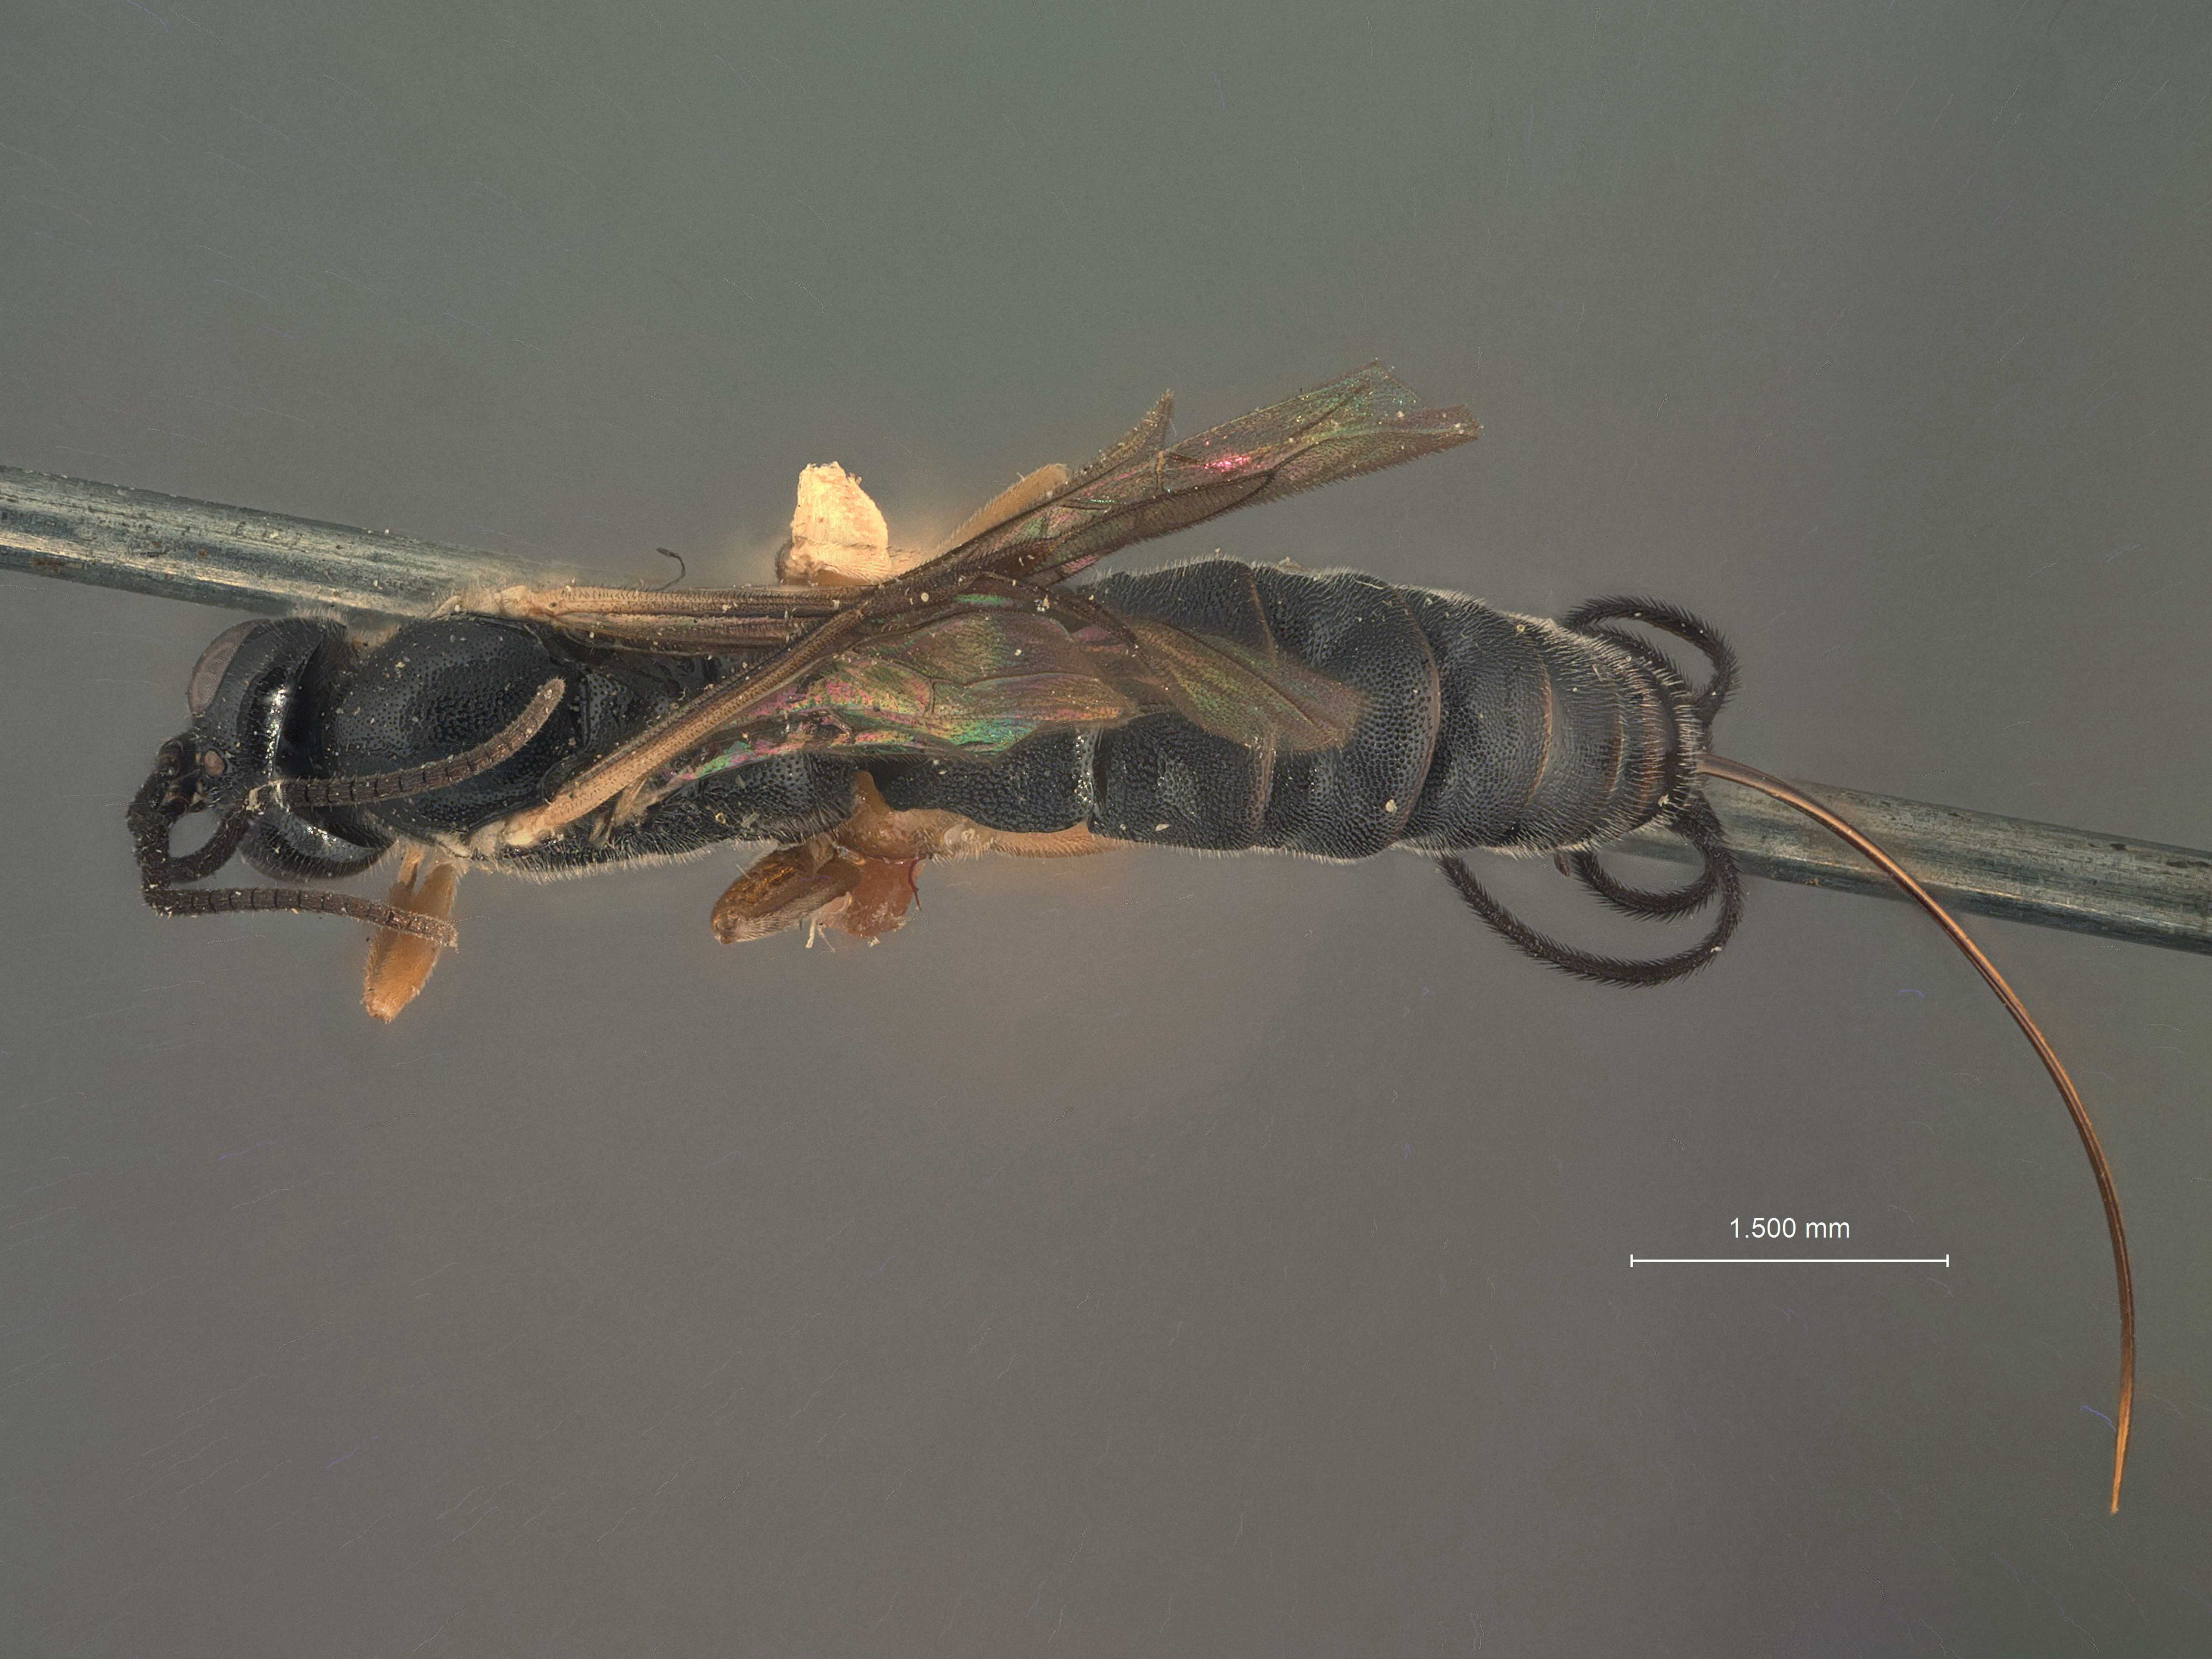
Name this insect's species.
Cremastus evetriae
